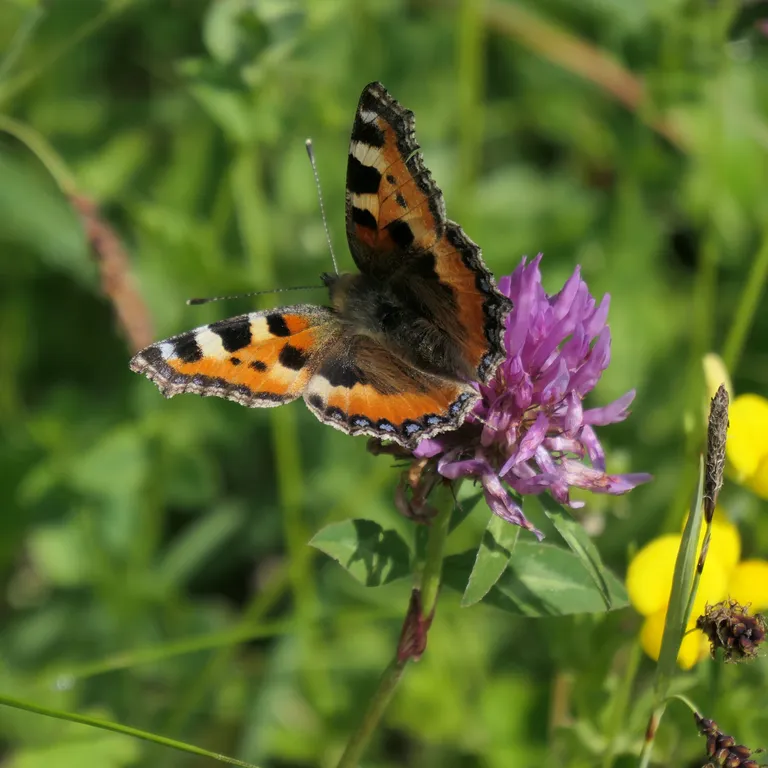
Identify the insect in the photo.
Aglais urticae
